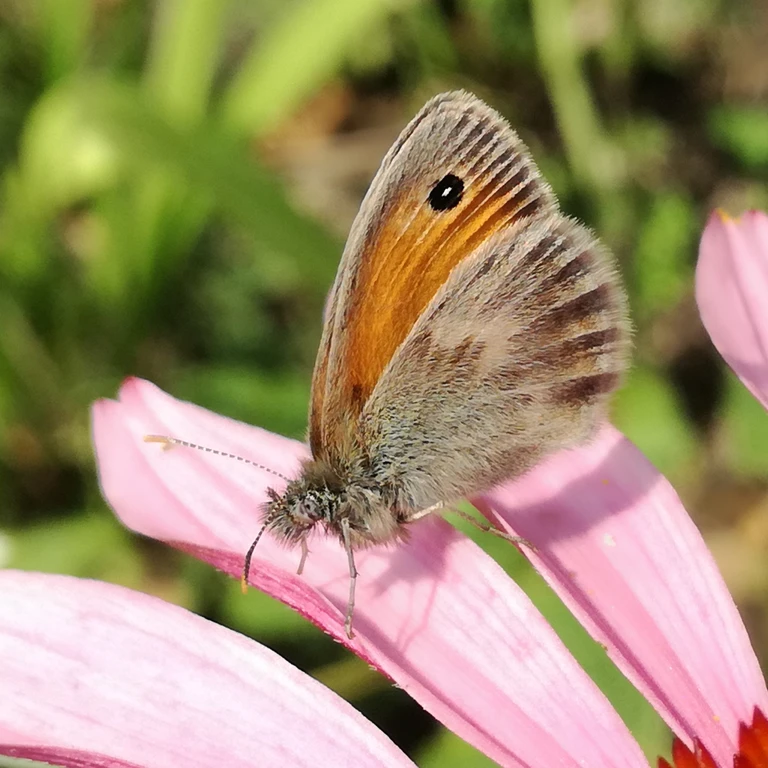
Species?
Coenonympha pamphilus
